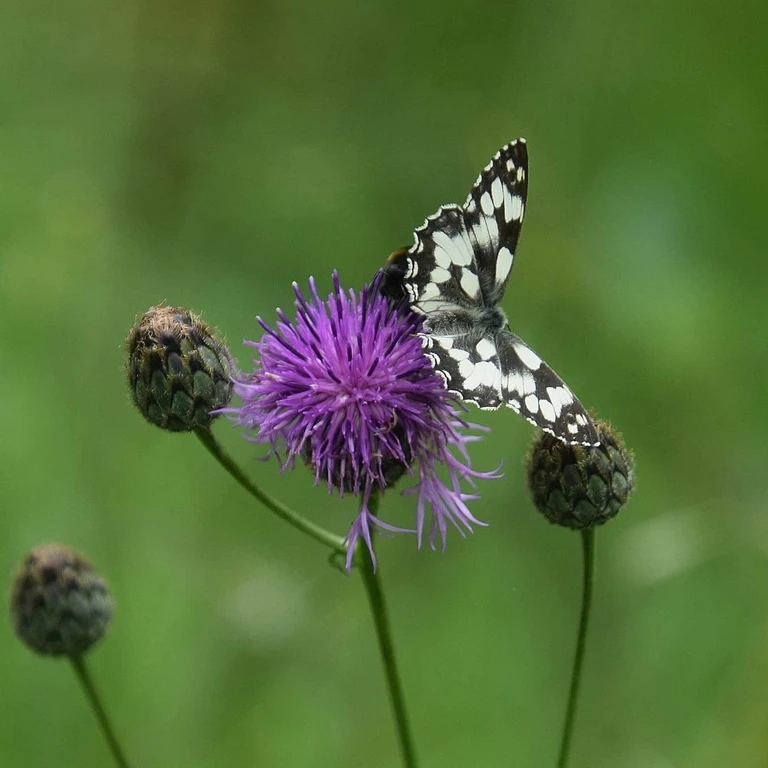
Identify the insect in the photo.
Melanargia galathea
